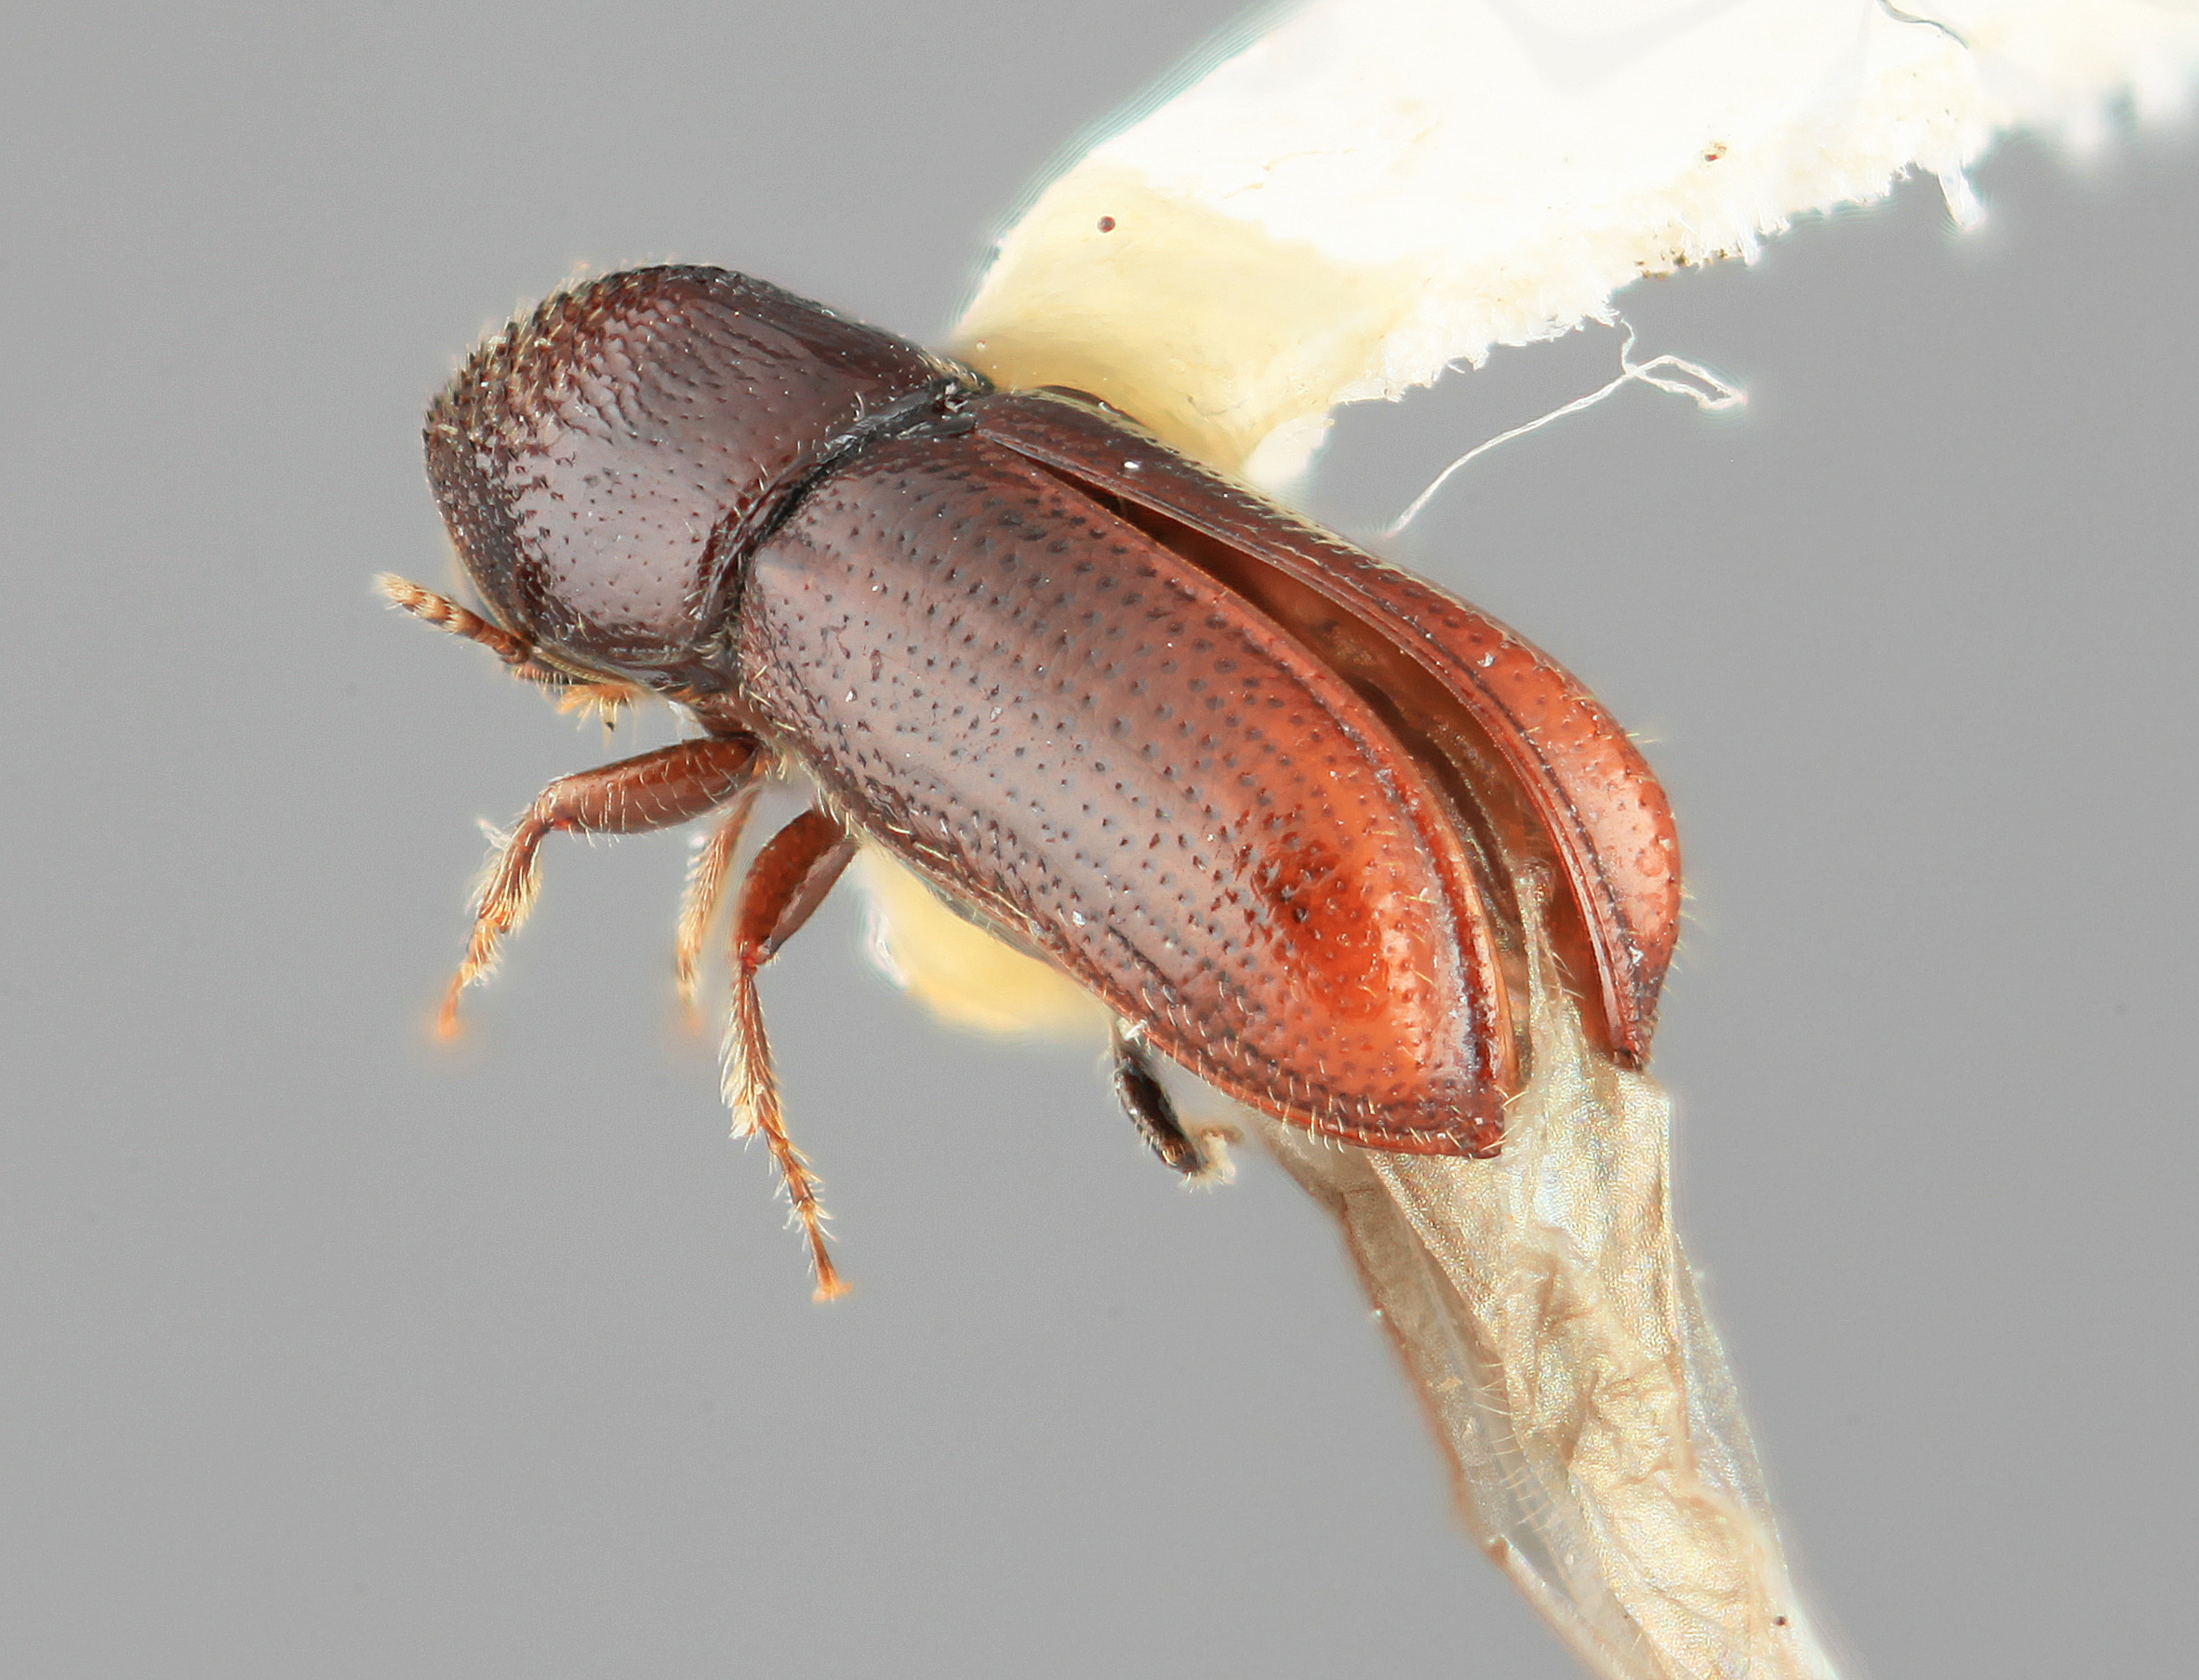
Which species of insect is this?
Pityophthorus mesembria
